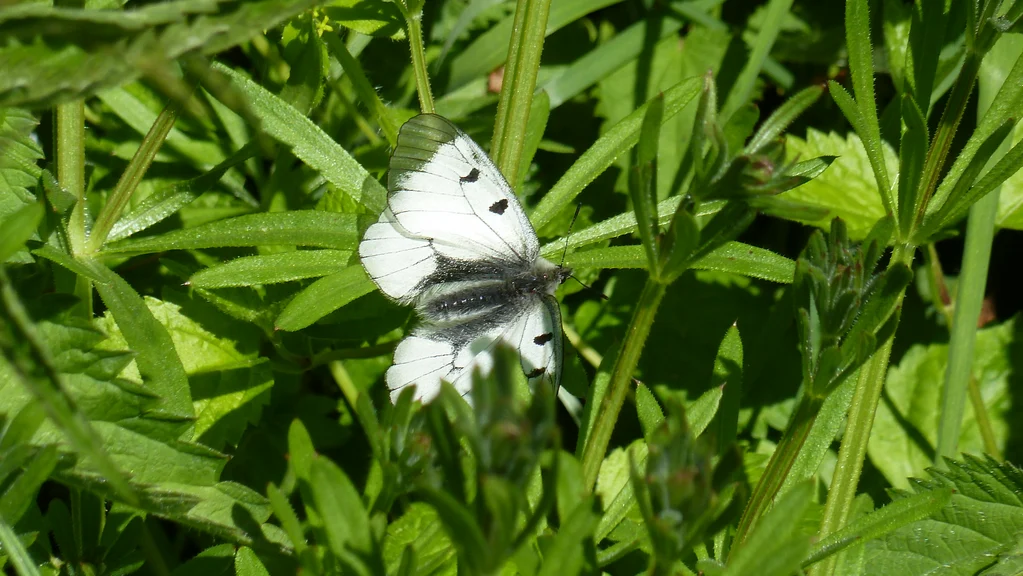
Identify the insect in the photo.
Parnassius mnemosyne
